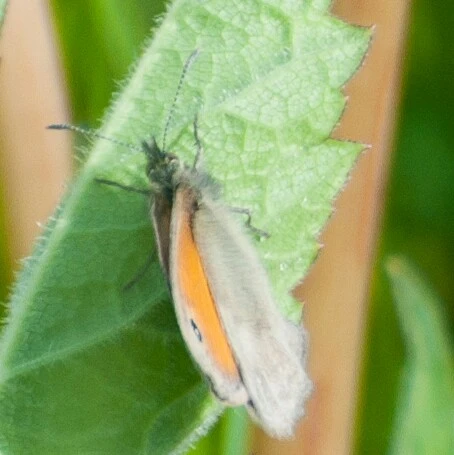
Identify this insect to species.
Coenonympha pamphilus
